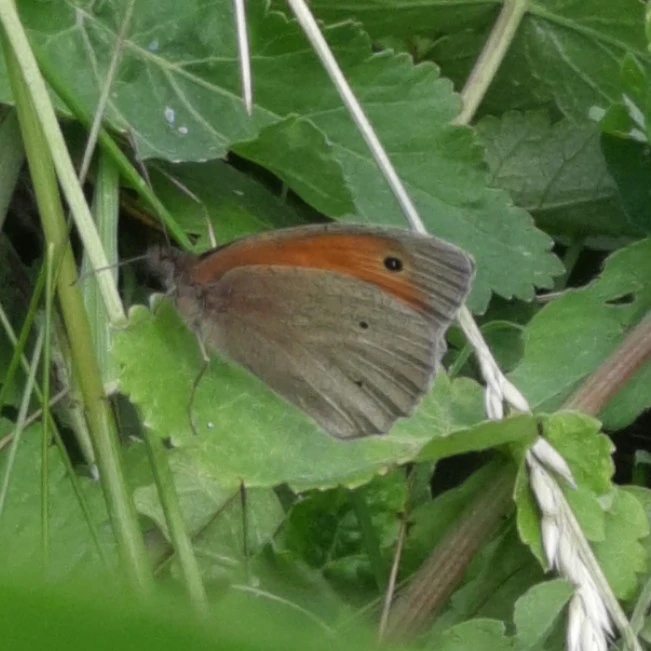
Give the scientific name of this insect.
Maniola jurtina
